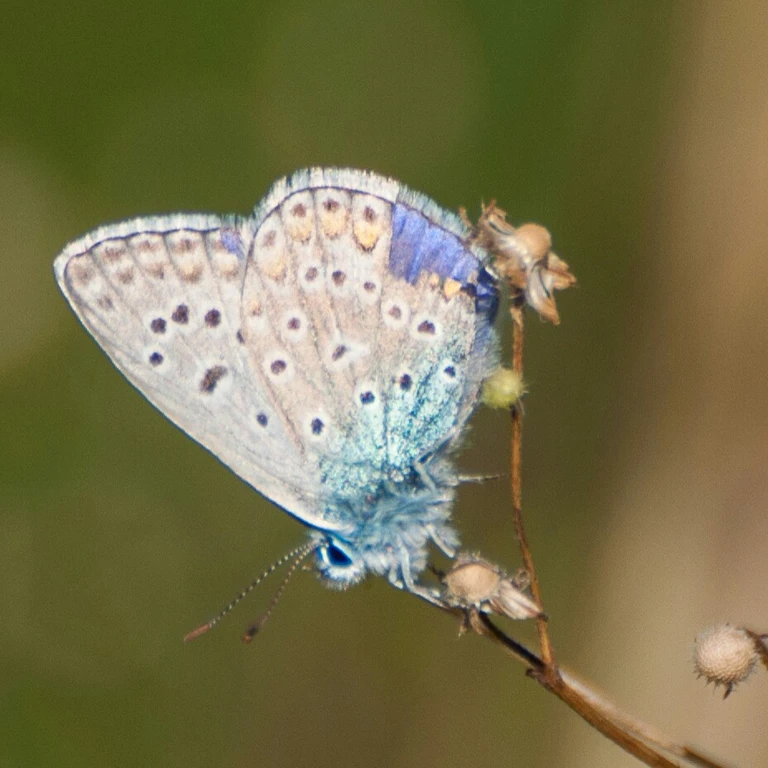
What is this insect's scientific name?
Polyommatus icarus
